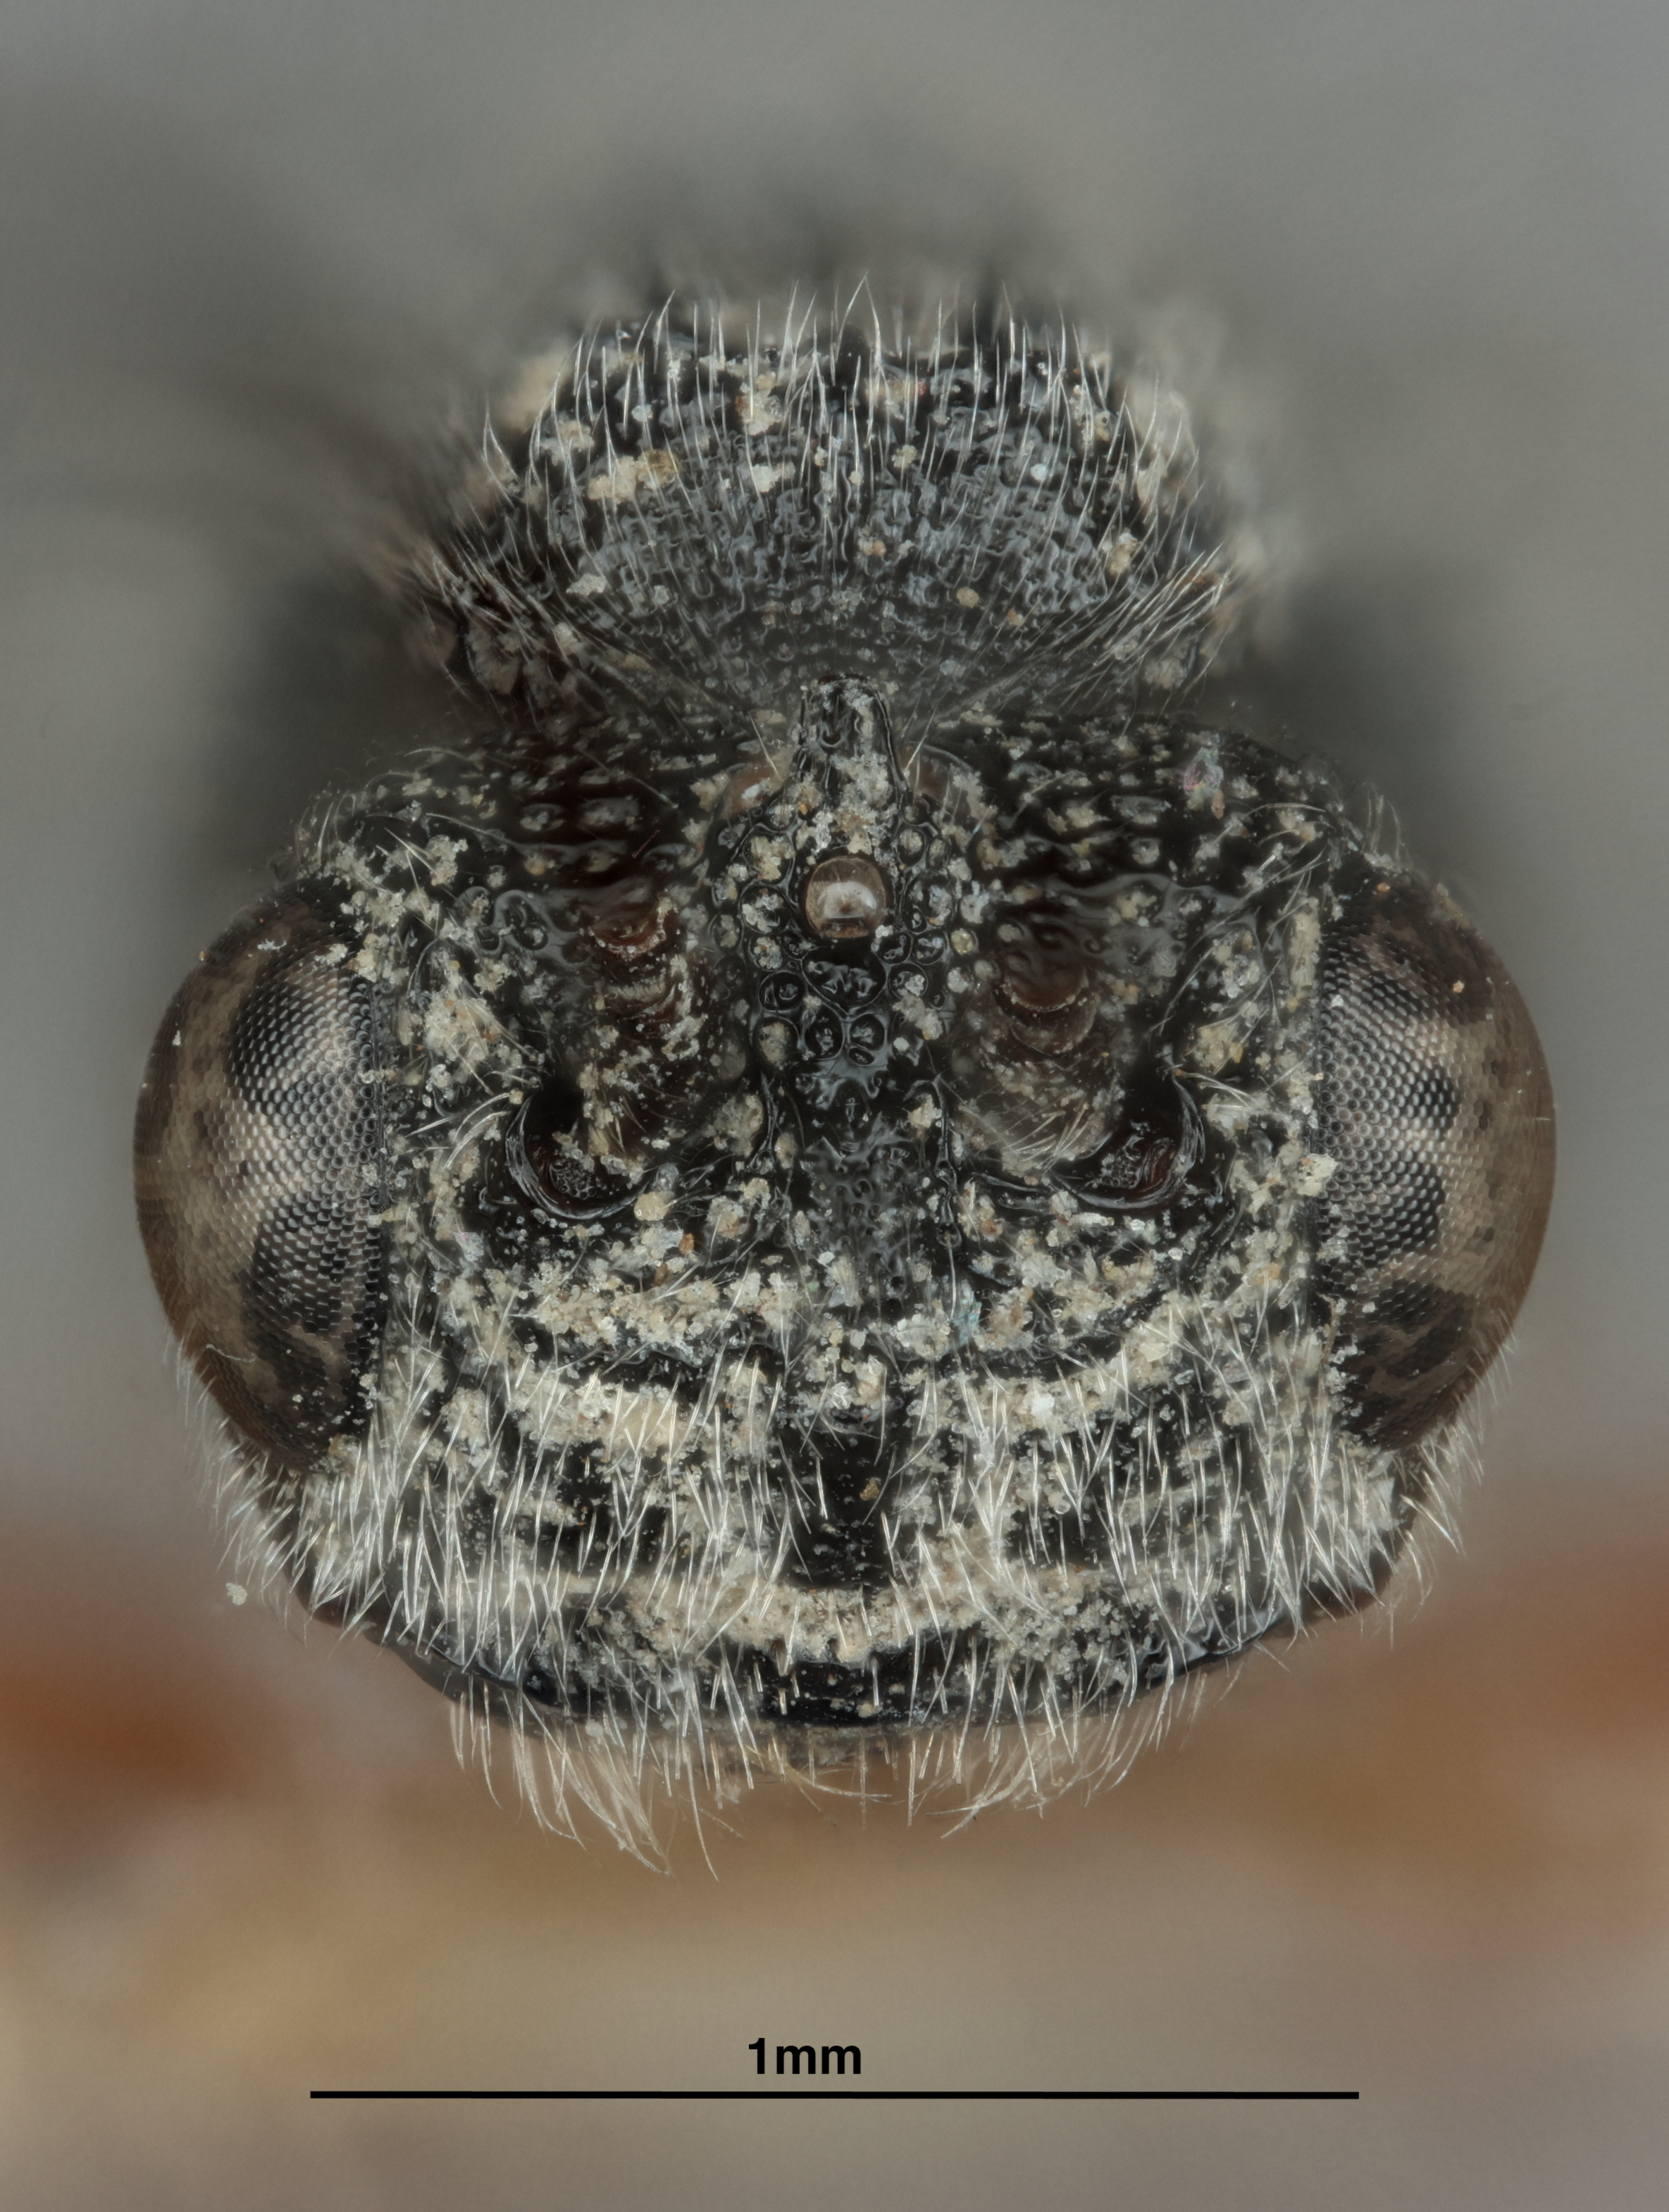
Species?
Urosigalphus hondurensis
